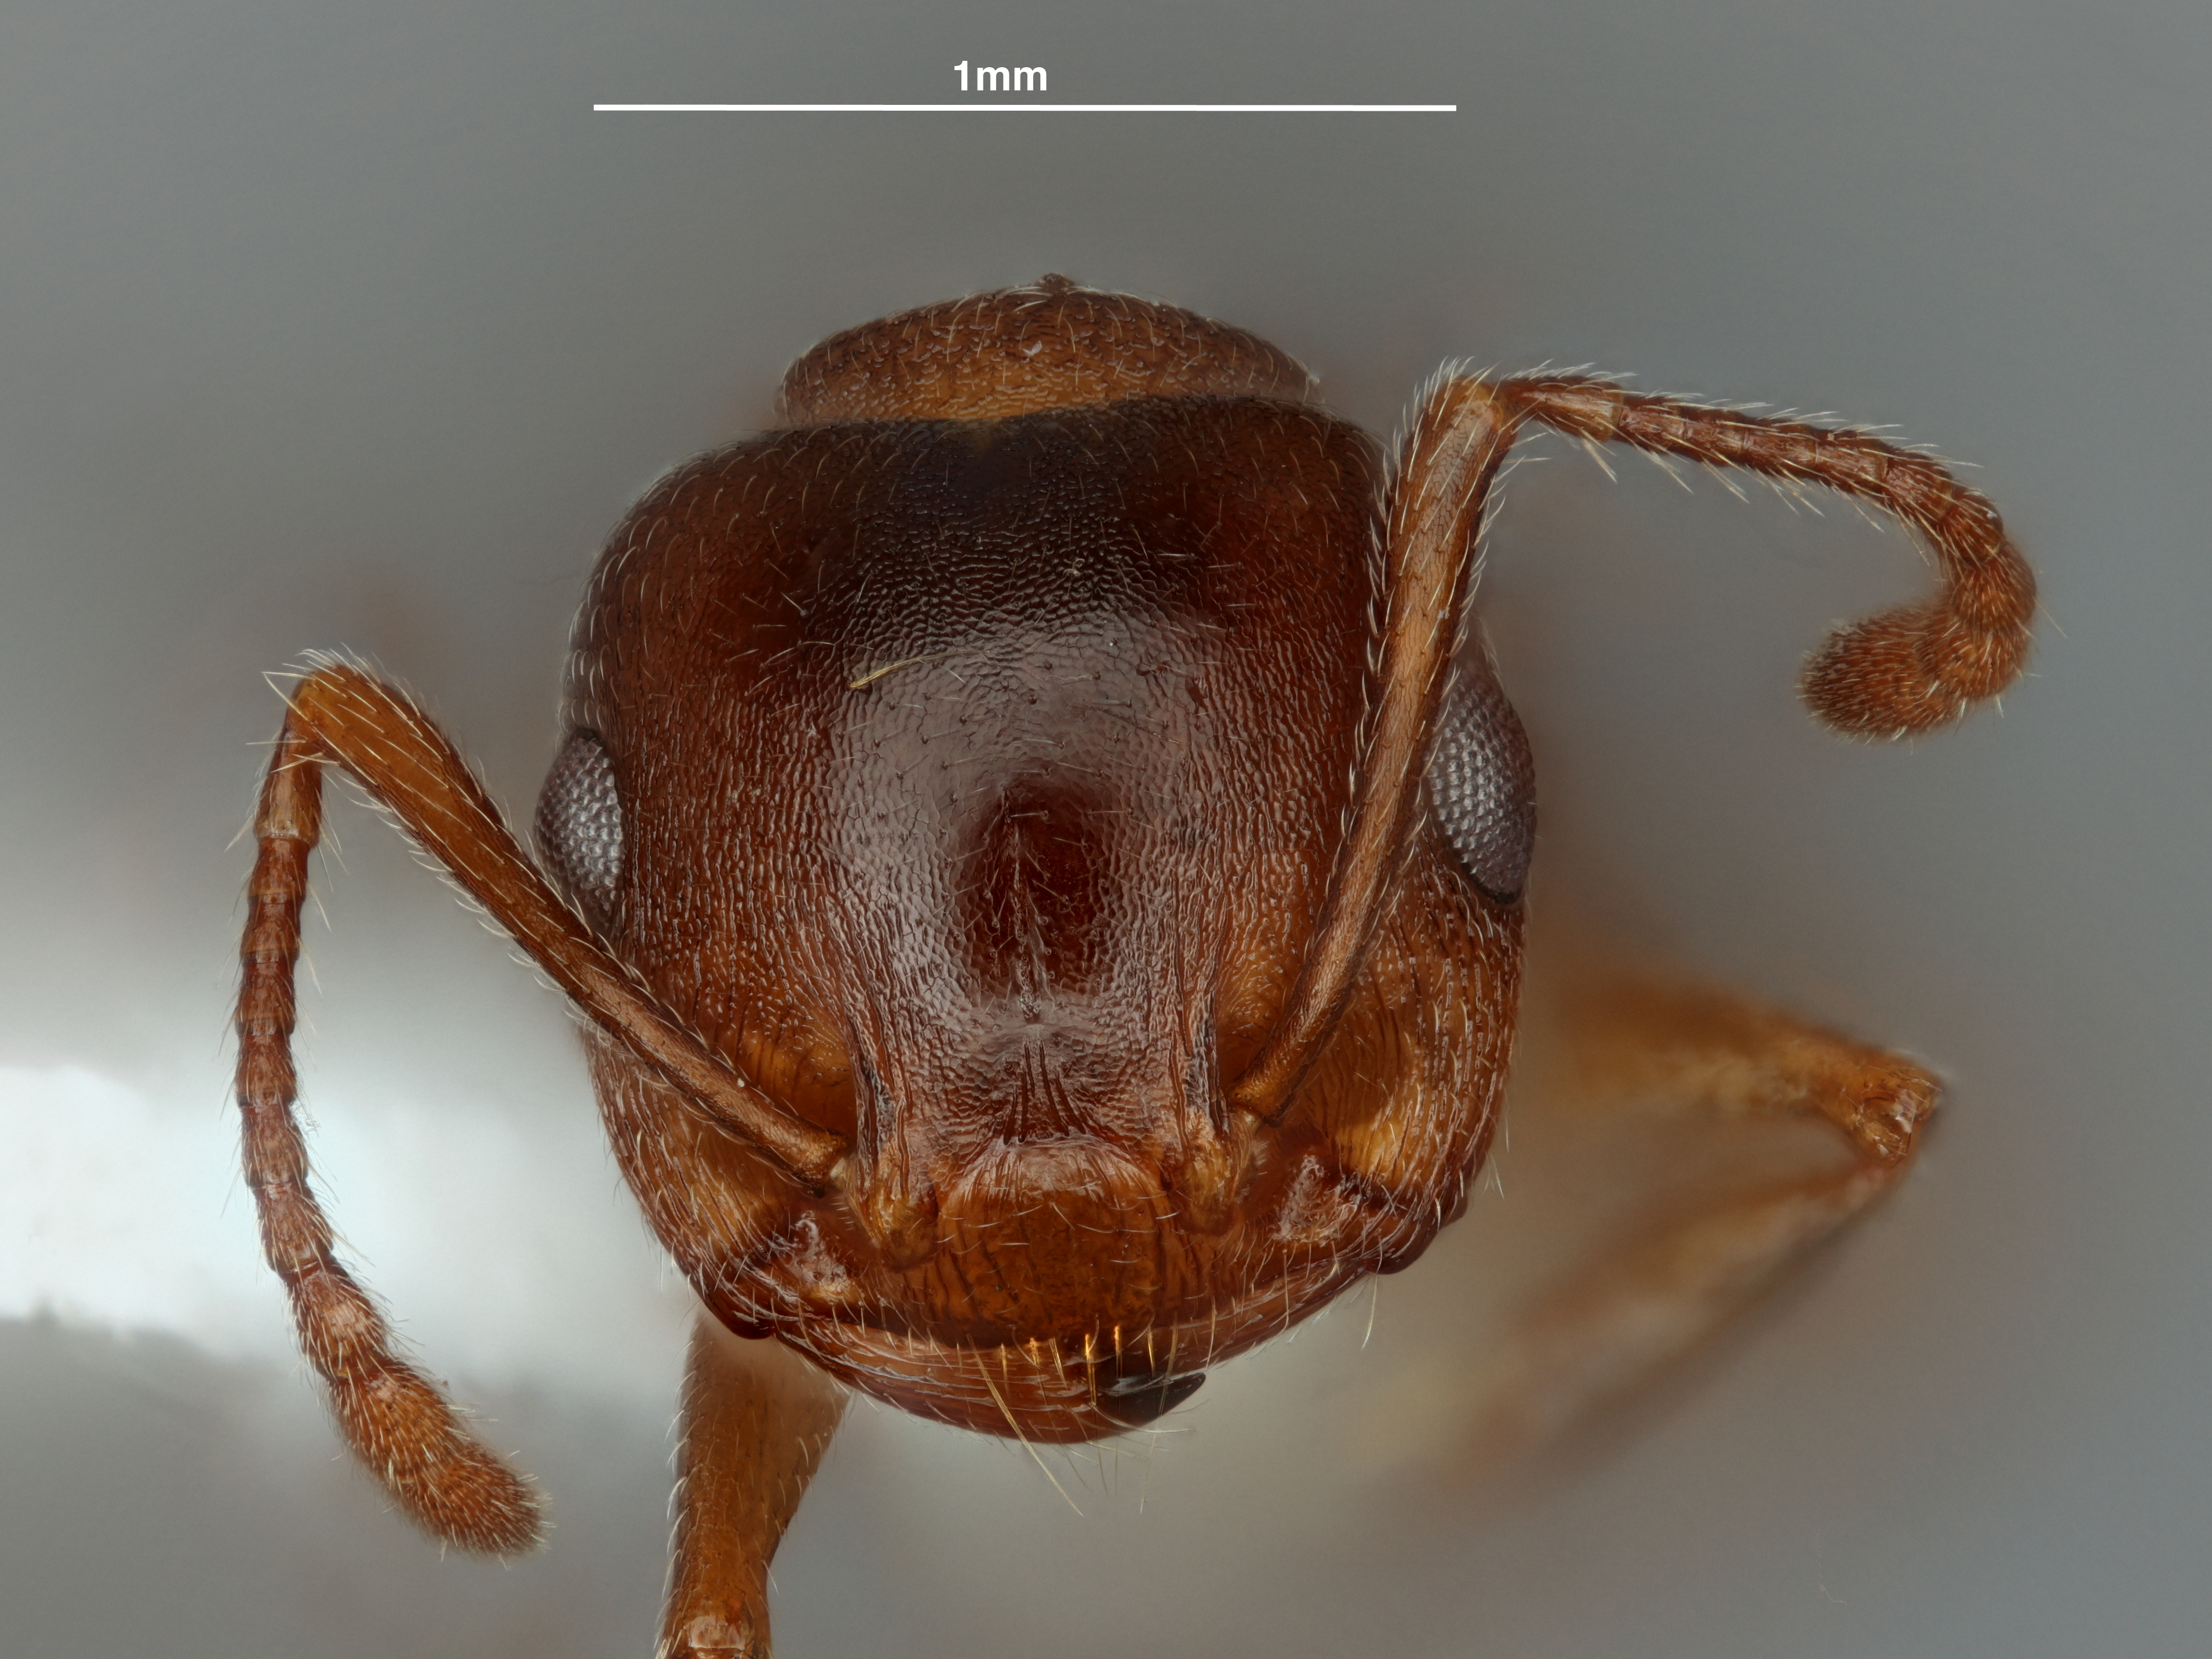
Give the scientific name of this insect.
Crematogaster detecta
